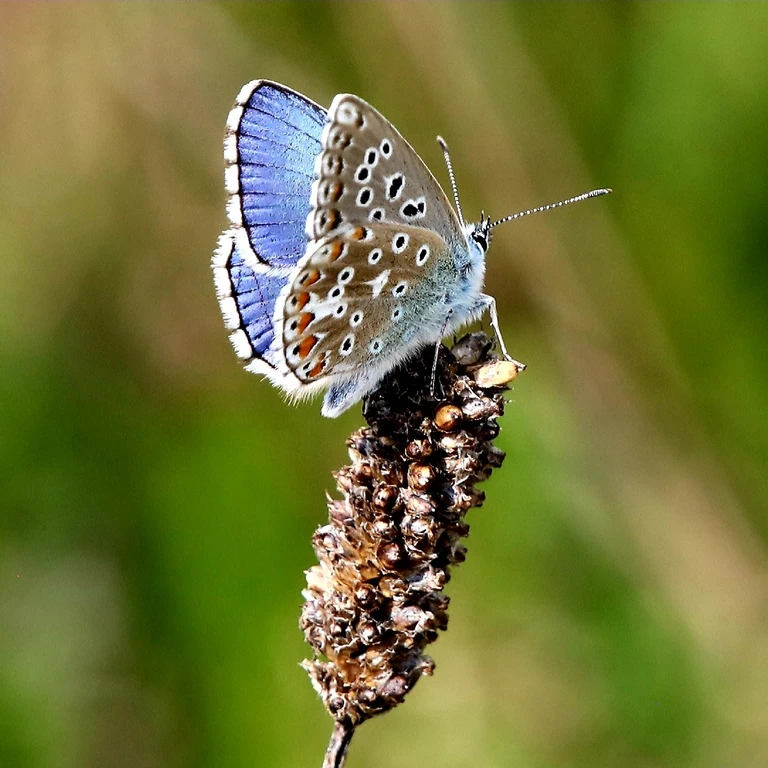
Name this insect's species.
Lysandra bellargus
